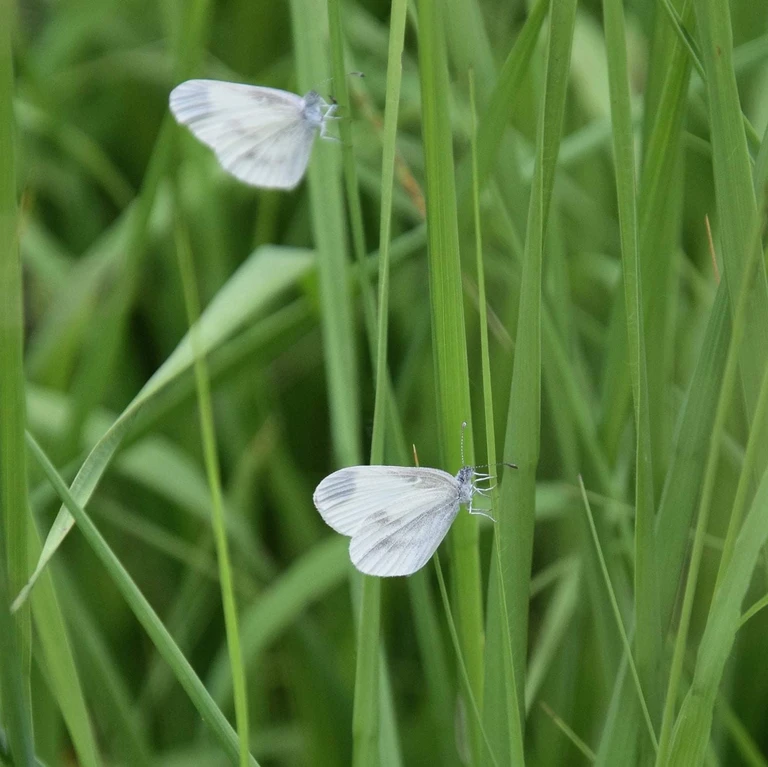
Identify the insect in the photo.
Leptidea sinapis/juvernica
